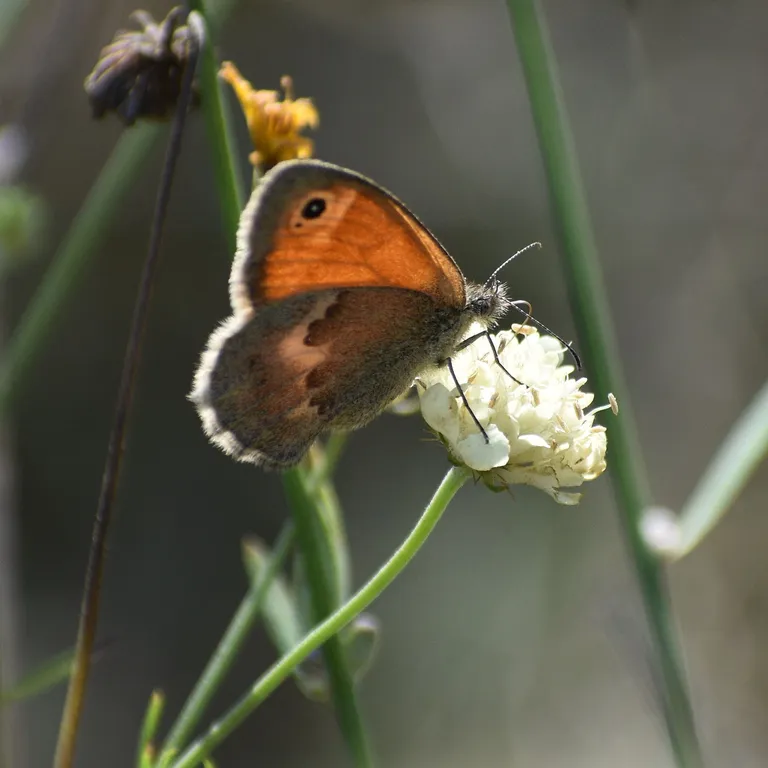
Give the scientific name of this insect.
Coenonympha pamphilus
